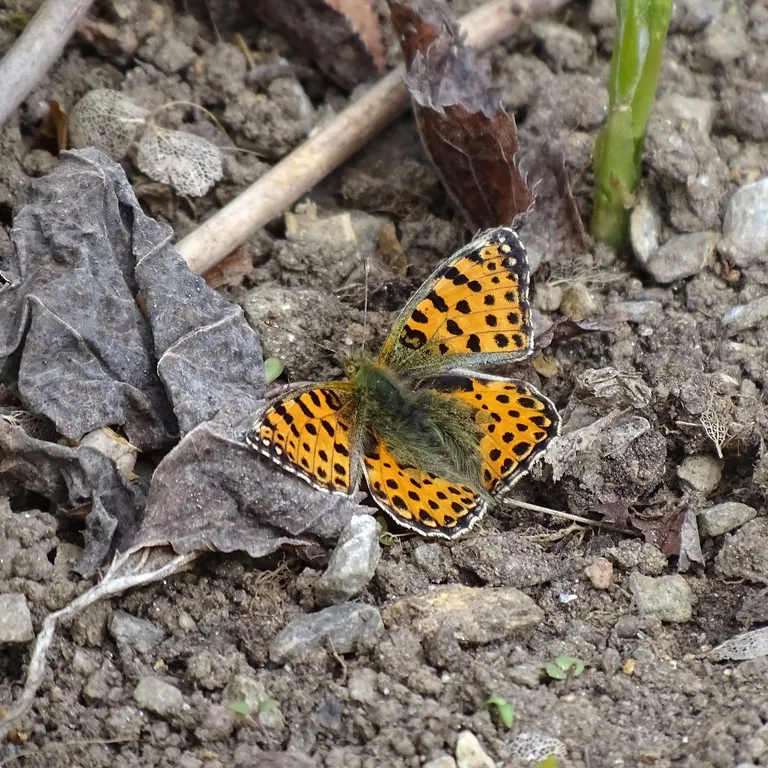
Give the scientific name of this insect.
Issoria lathonia
